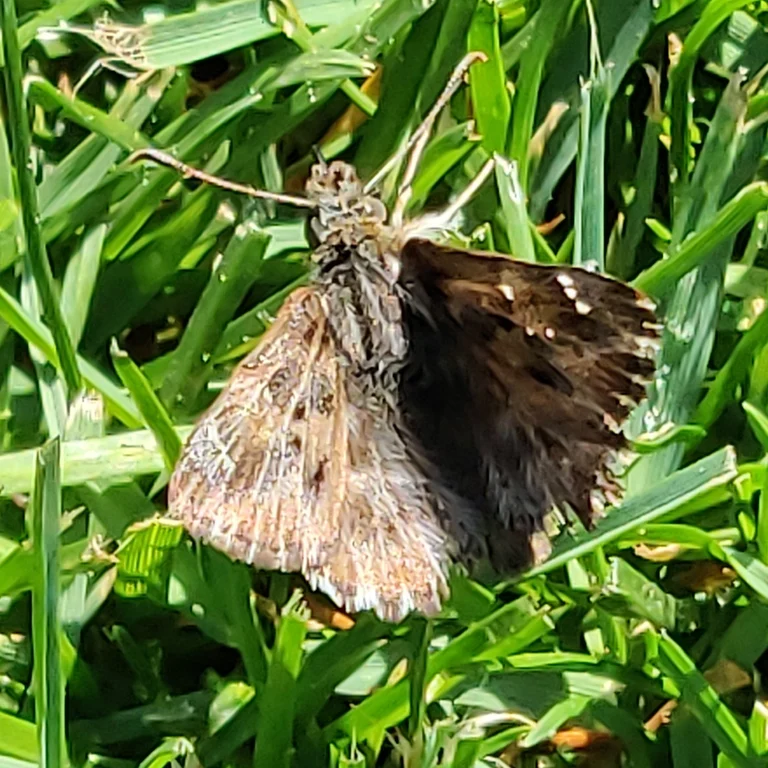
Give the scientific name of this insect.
Carcharodus alceae
